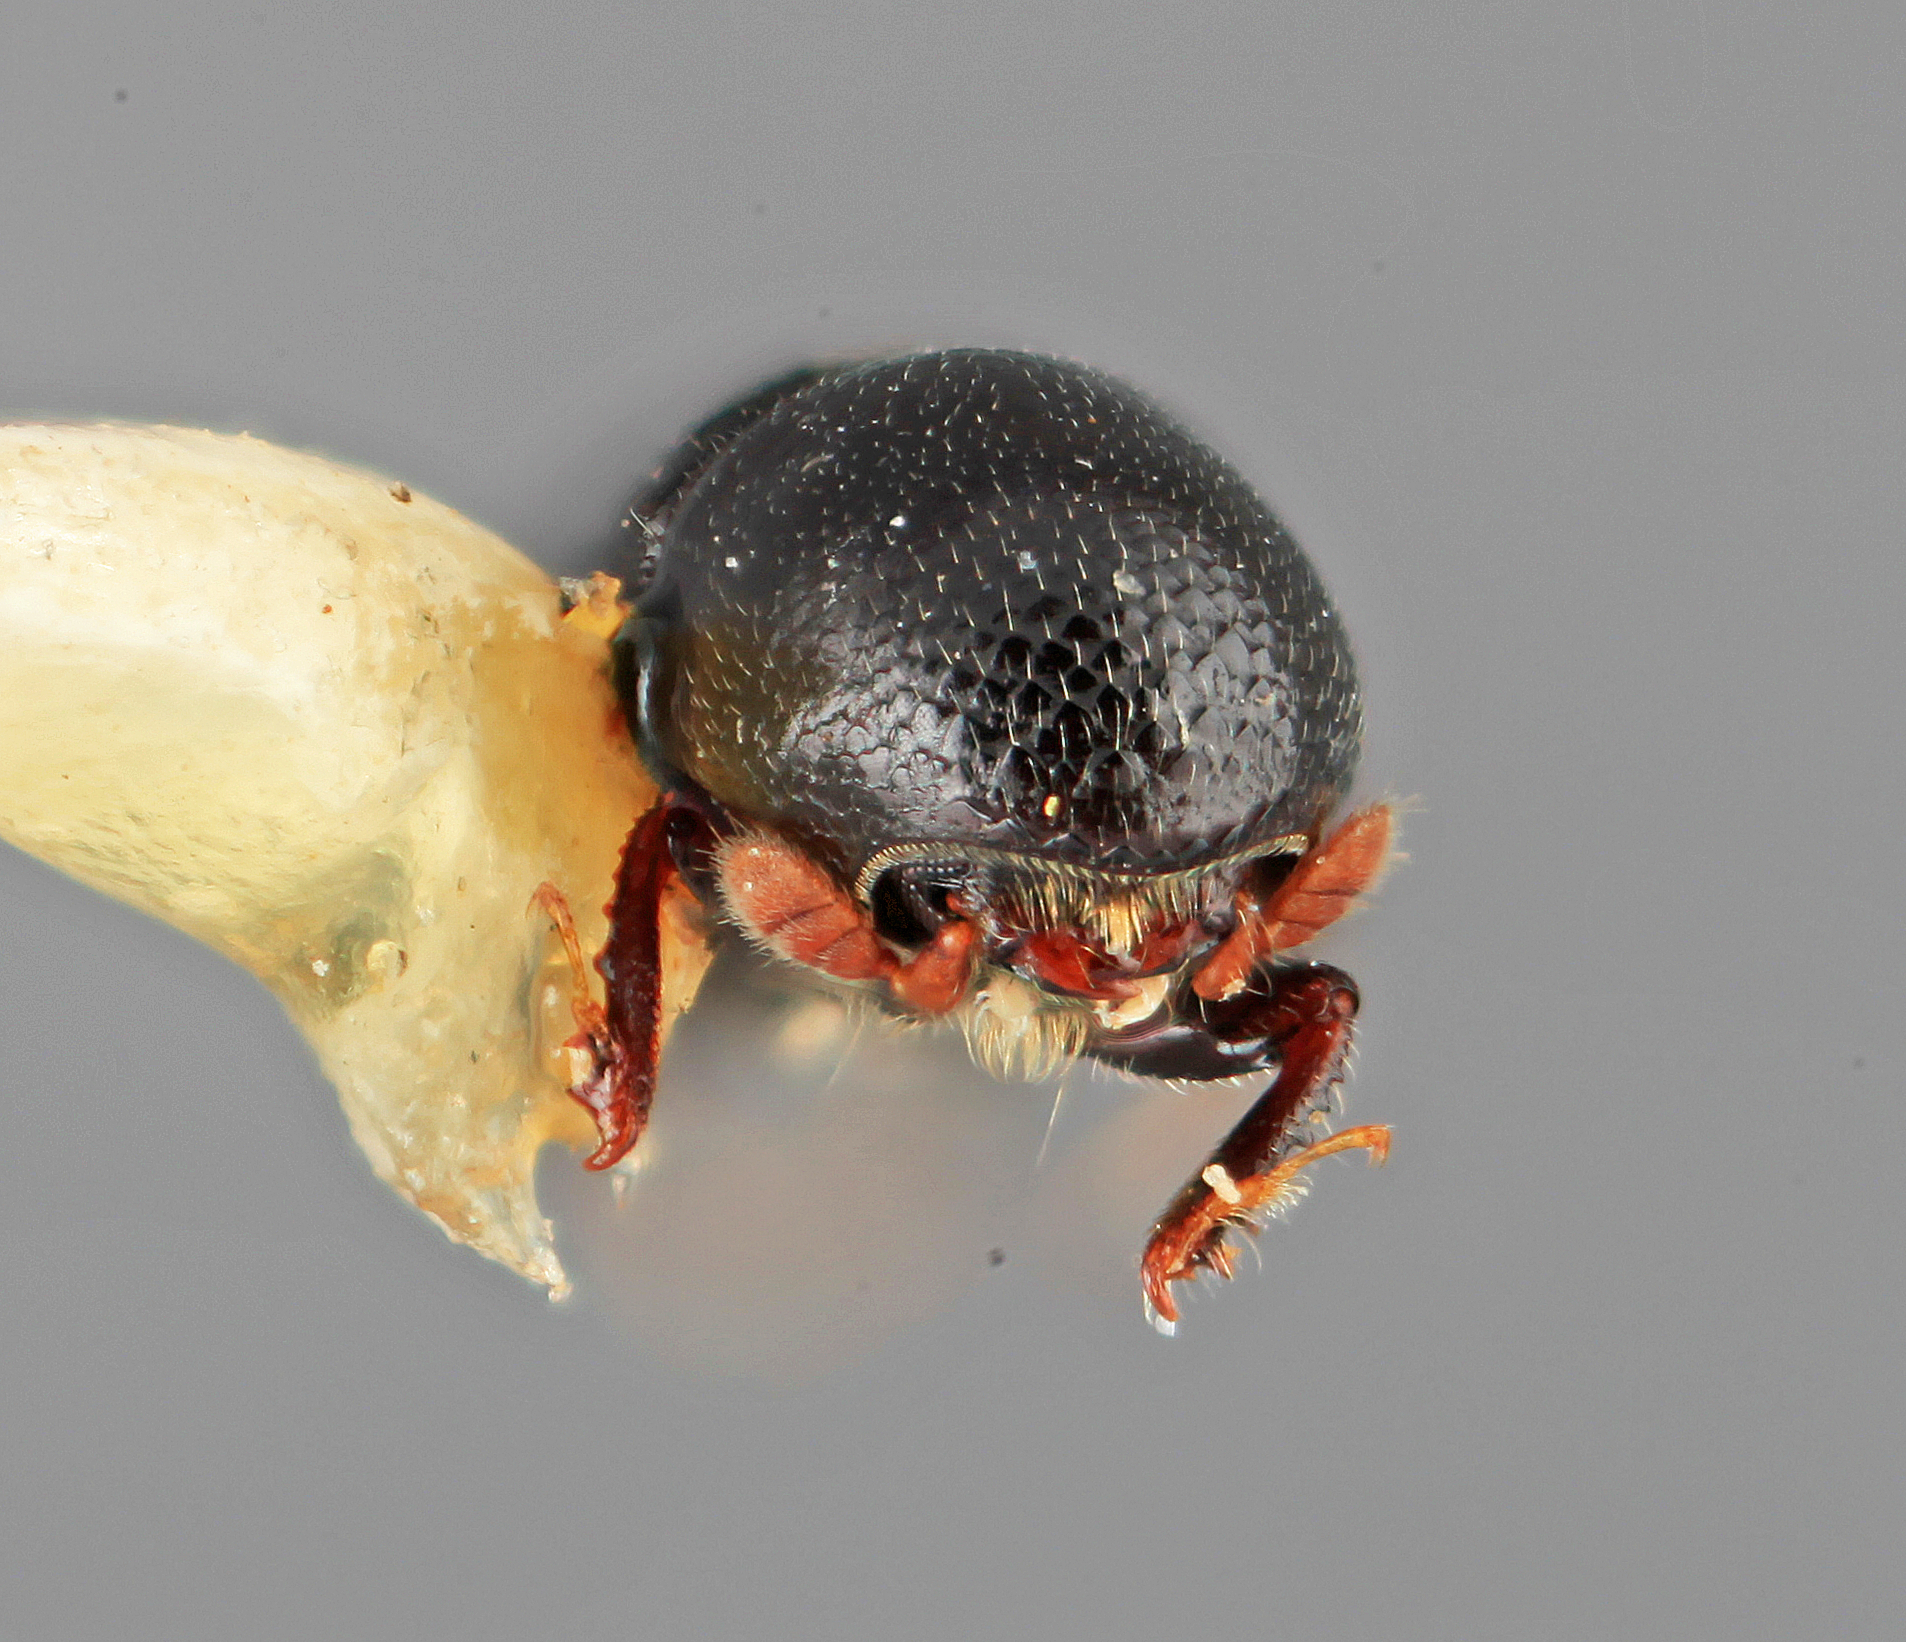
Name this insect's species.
Tricolus parsus
